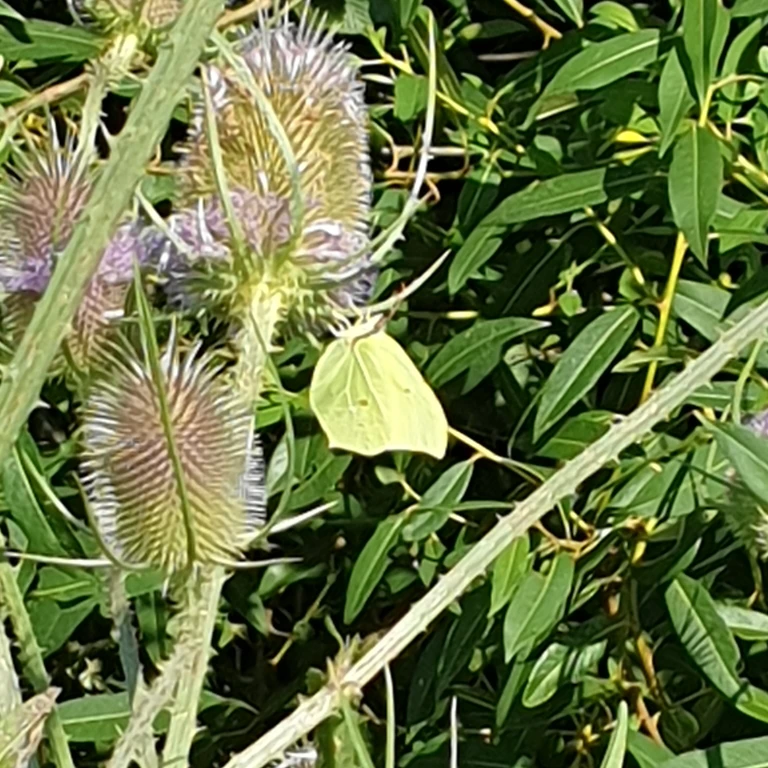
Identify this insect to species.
Gonepteryx rhamni
